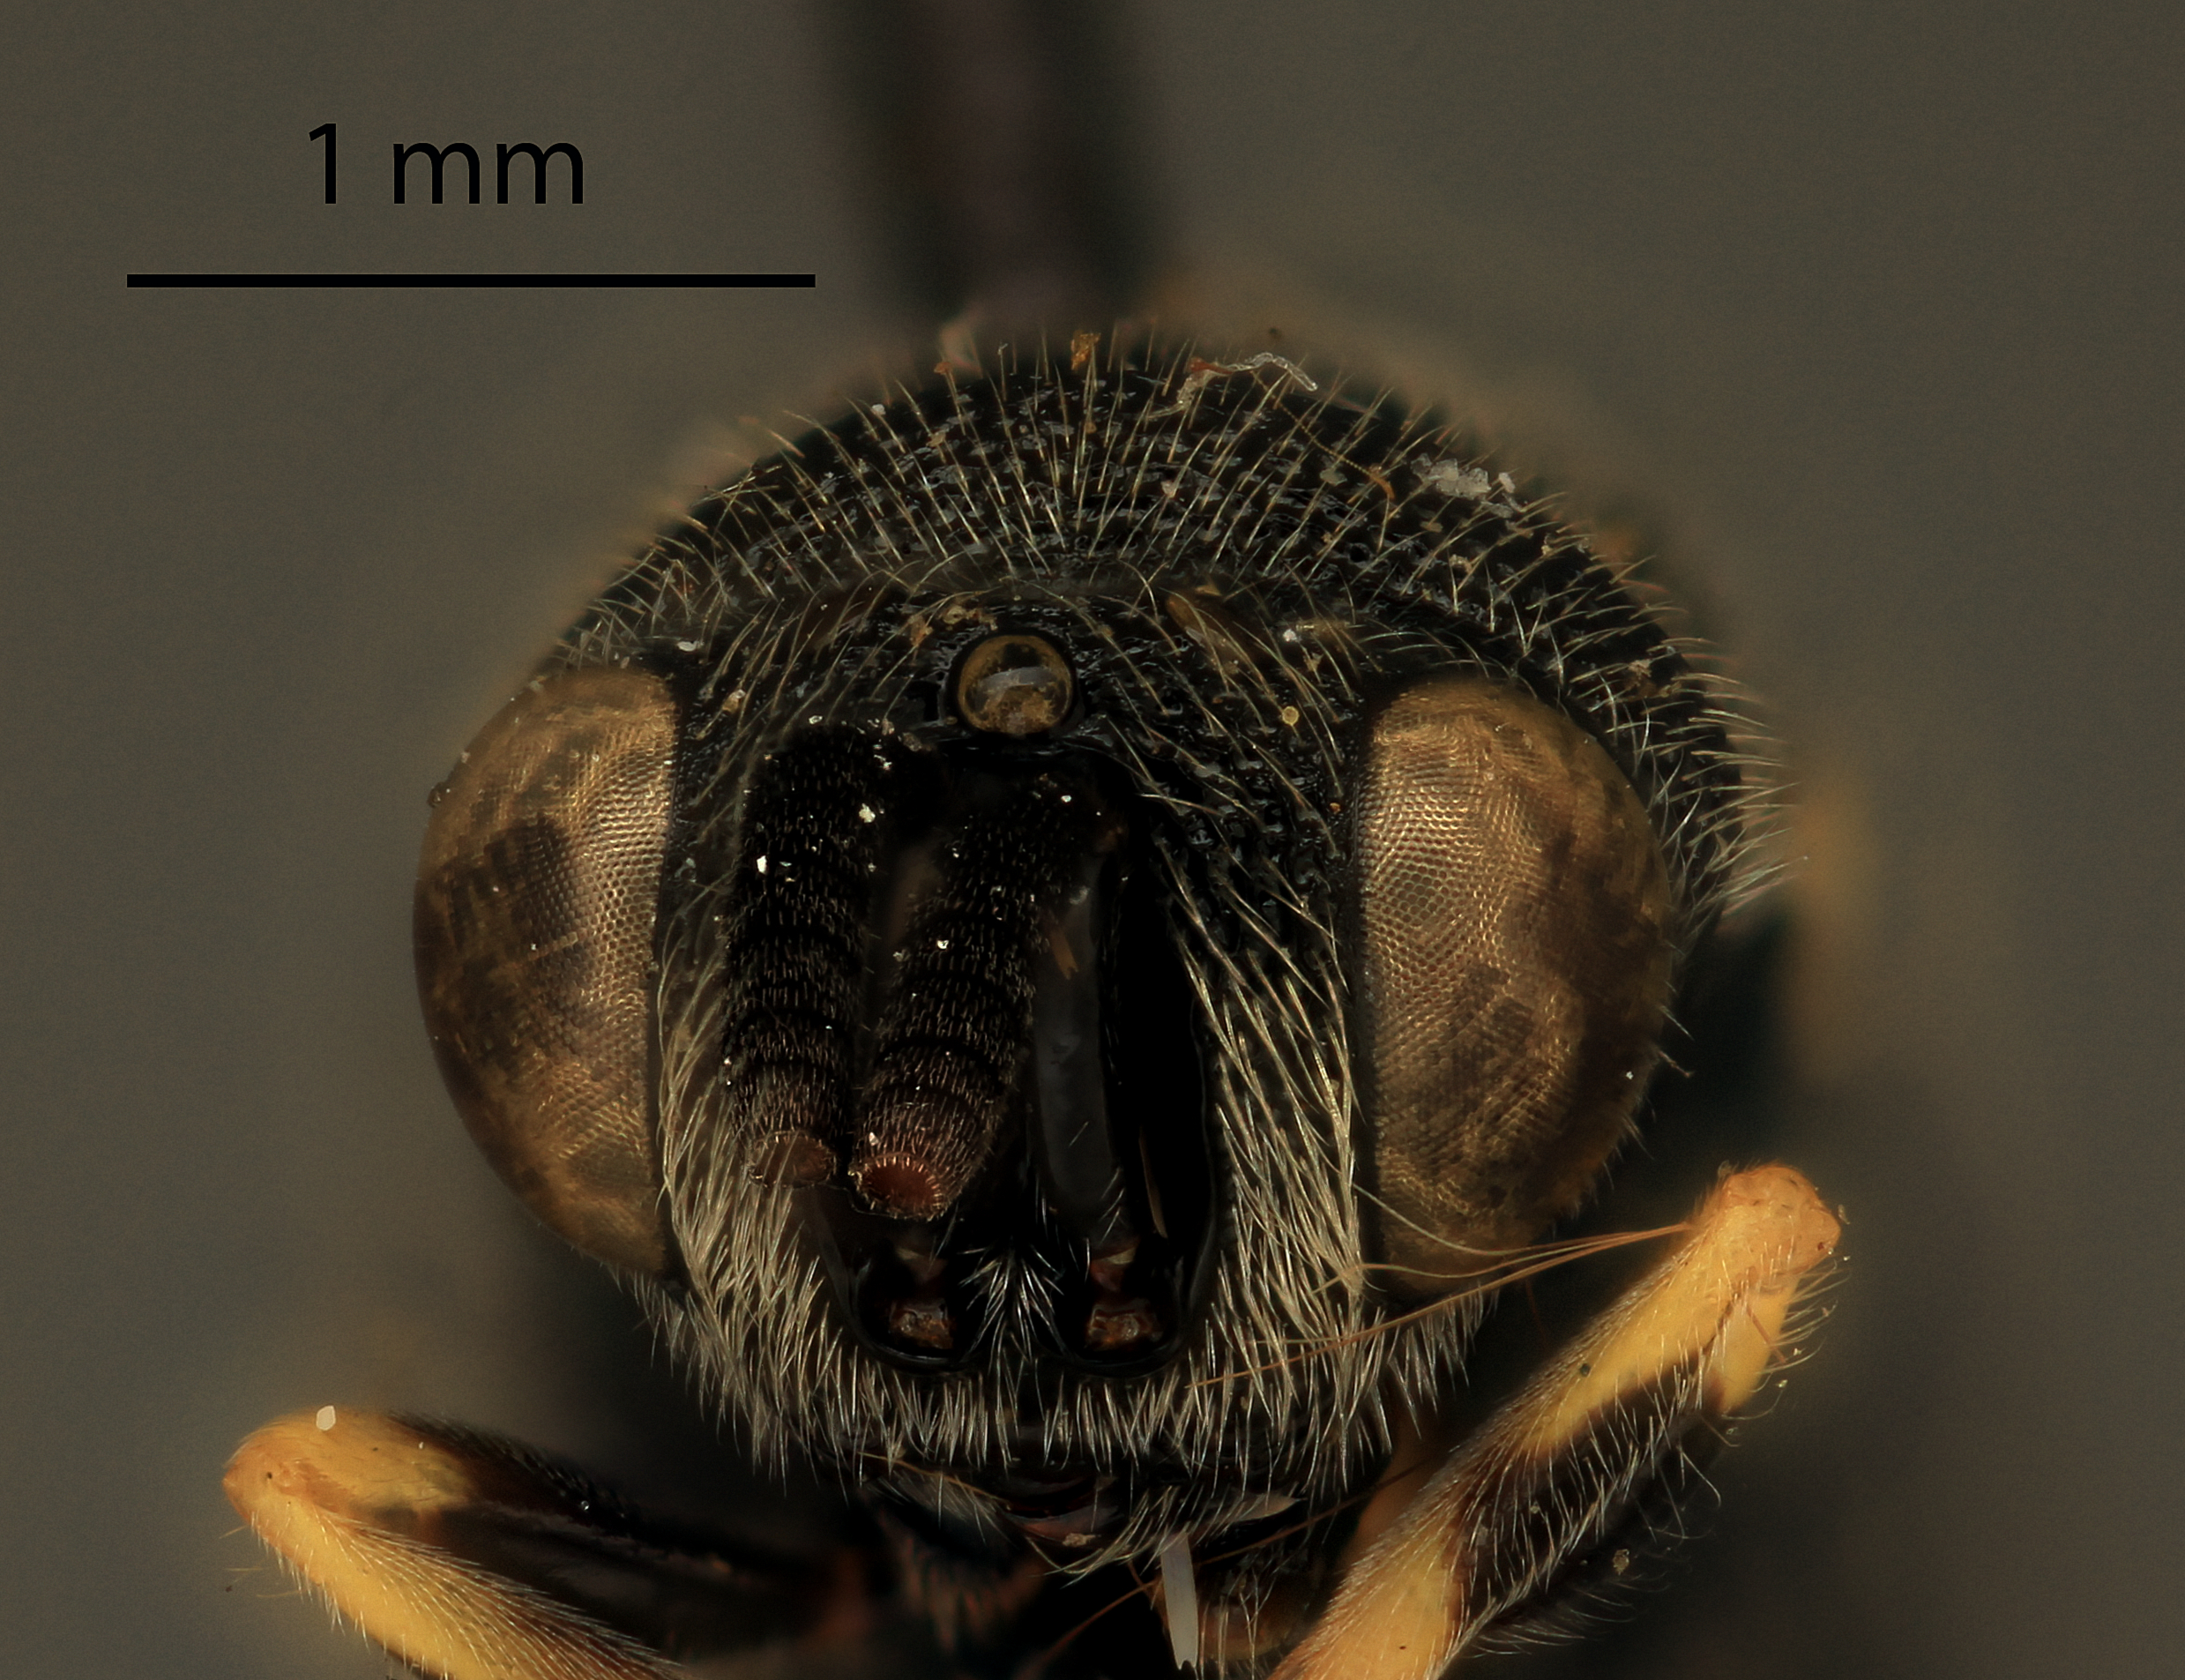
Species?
Chalcis abiesae
